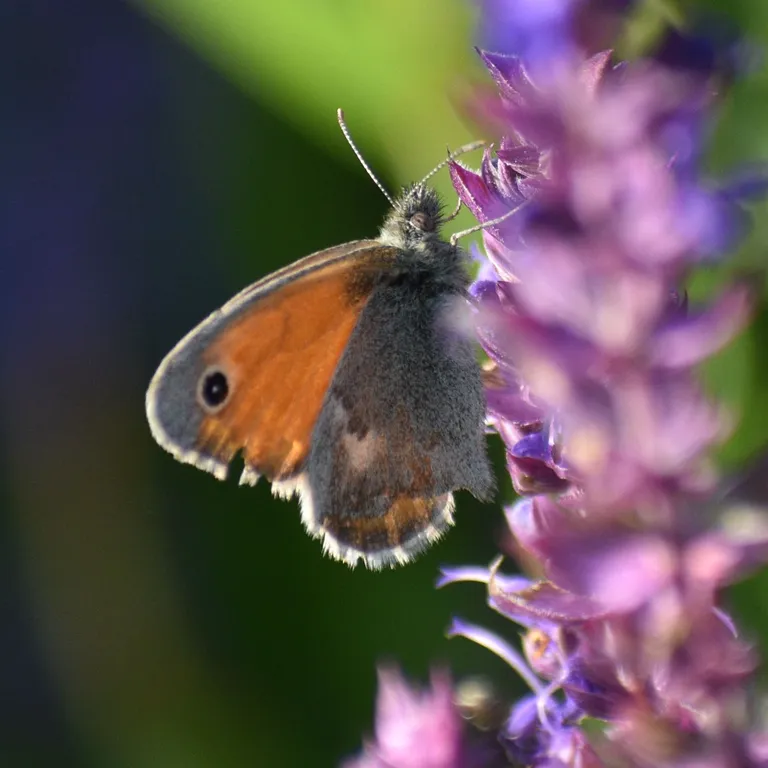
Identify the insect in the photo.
Coenonympha pamphilus
